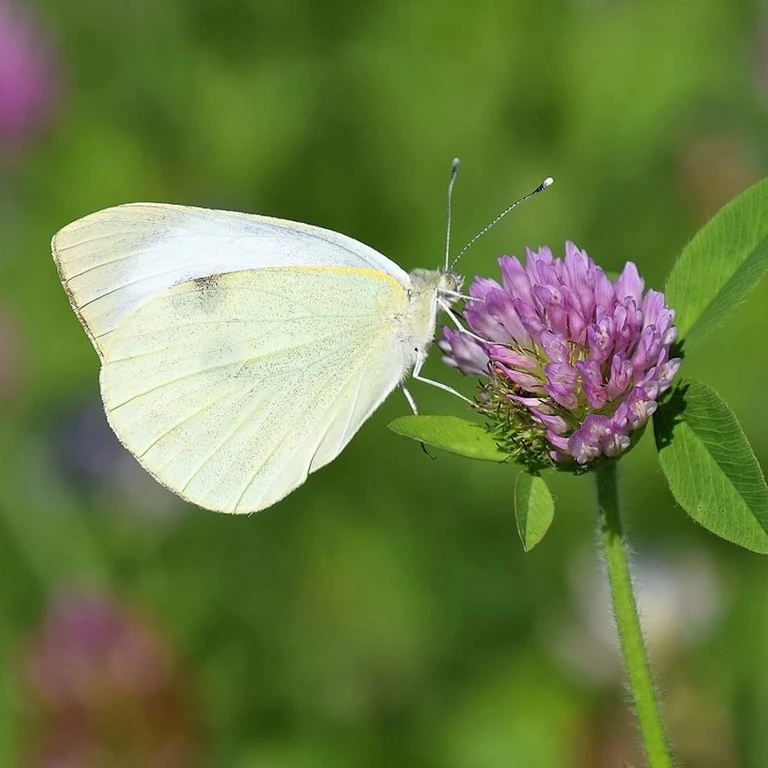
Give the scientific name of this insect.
Pieris brassicae
